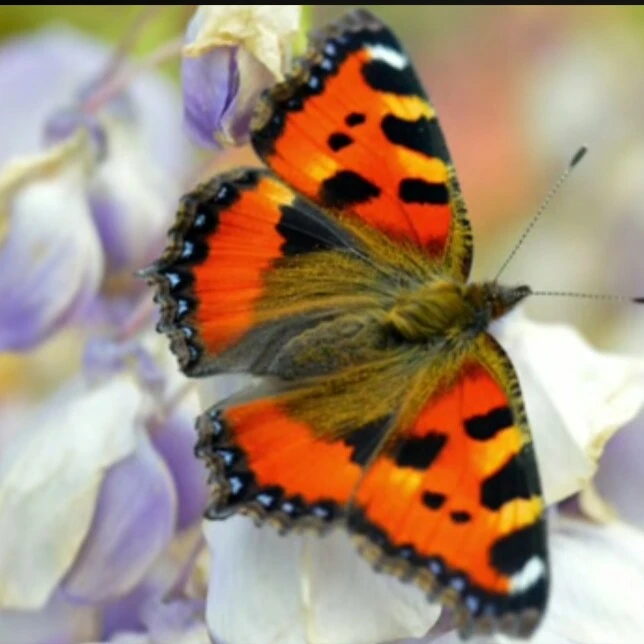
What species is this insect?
Aglais urticae
